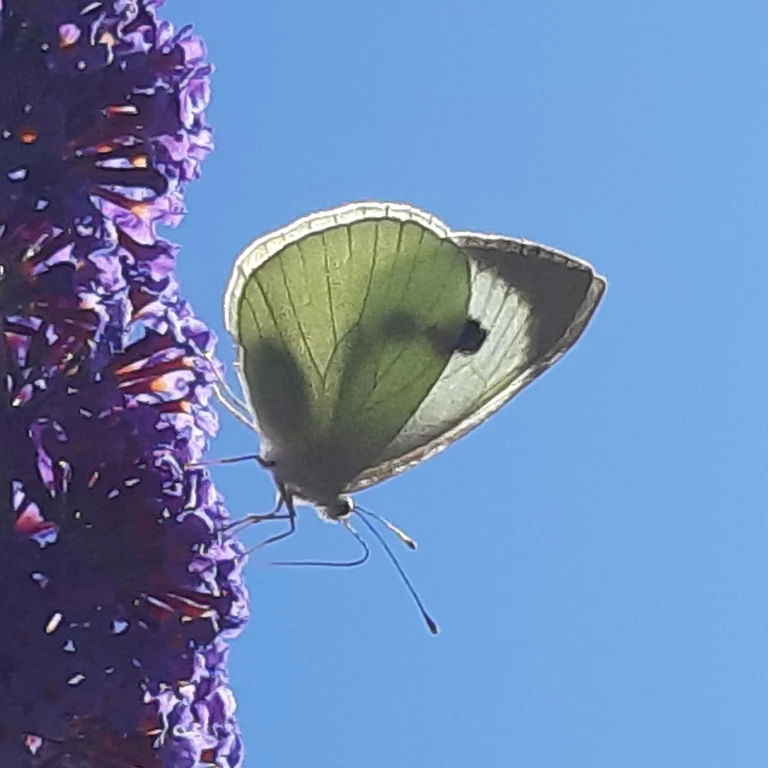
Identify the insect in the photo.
Pieris brassicae
